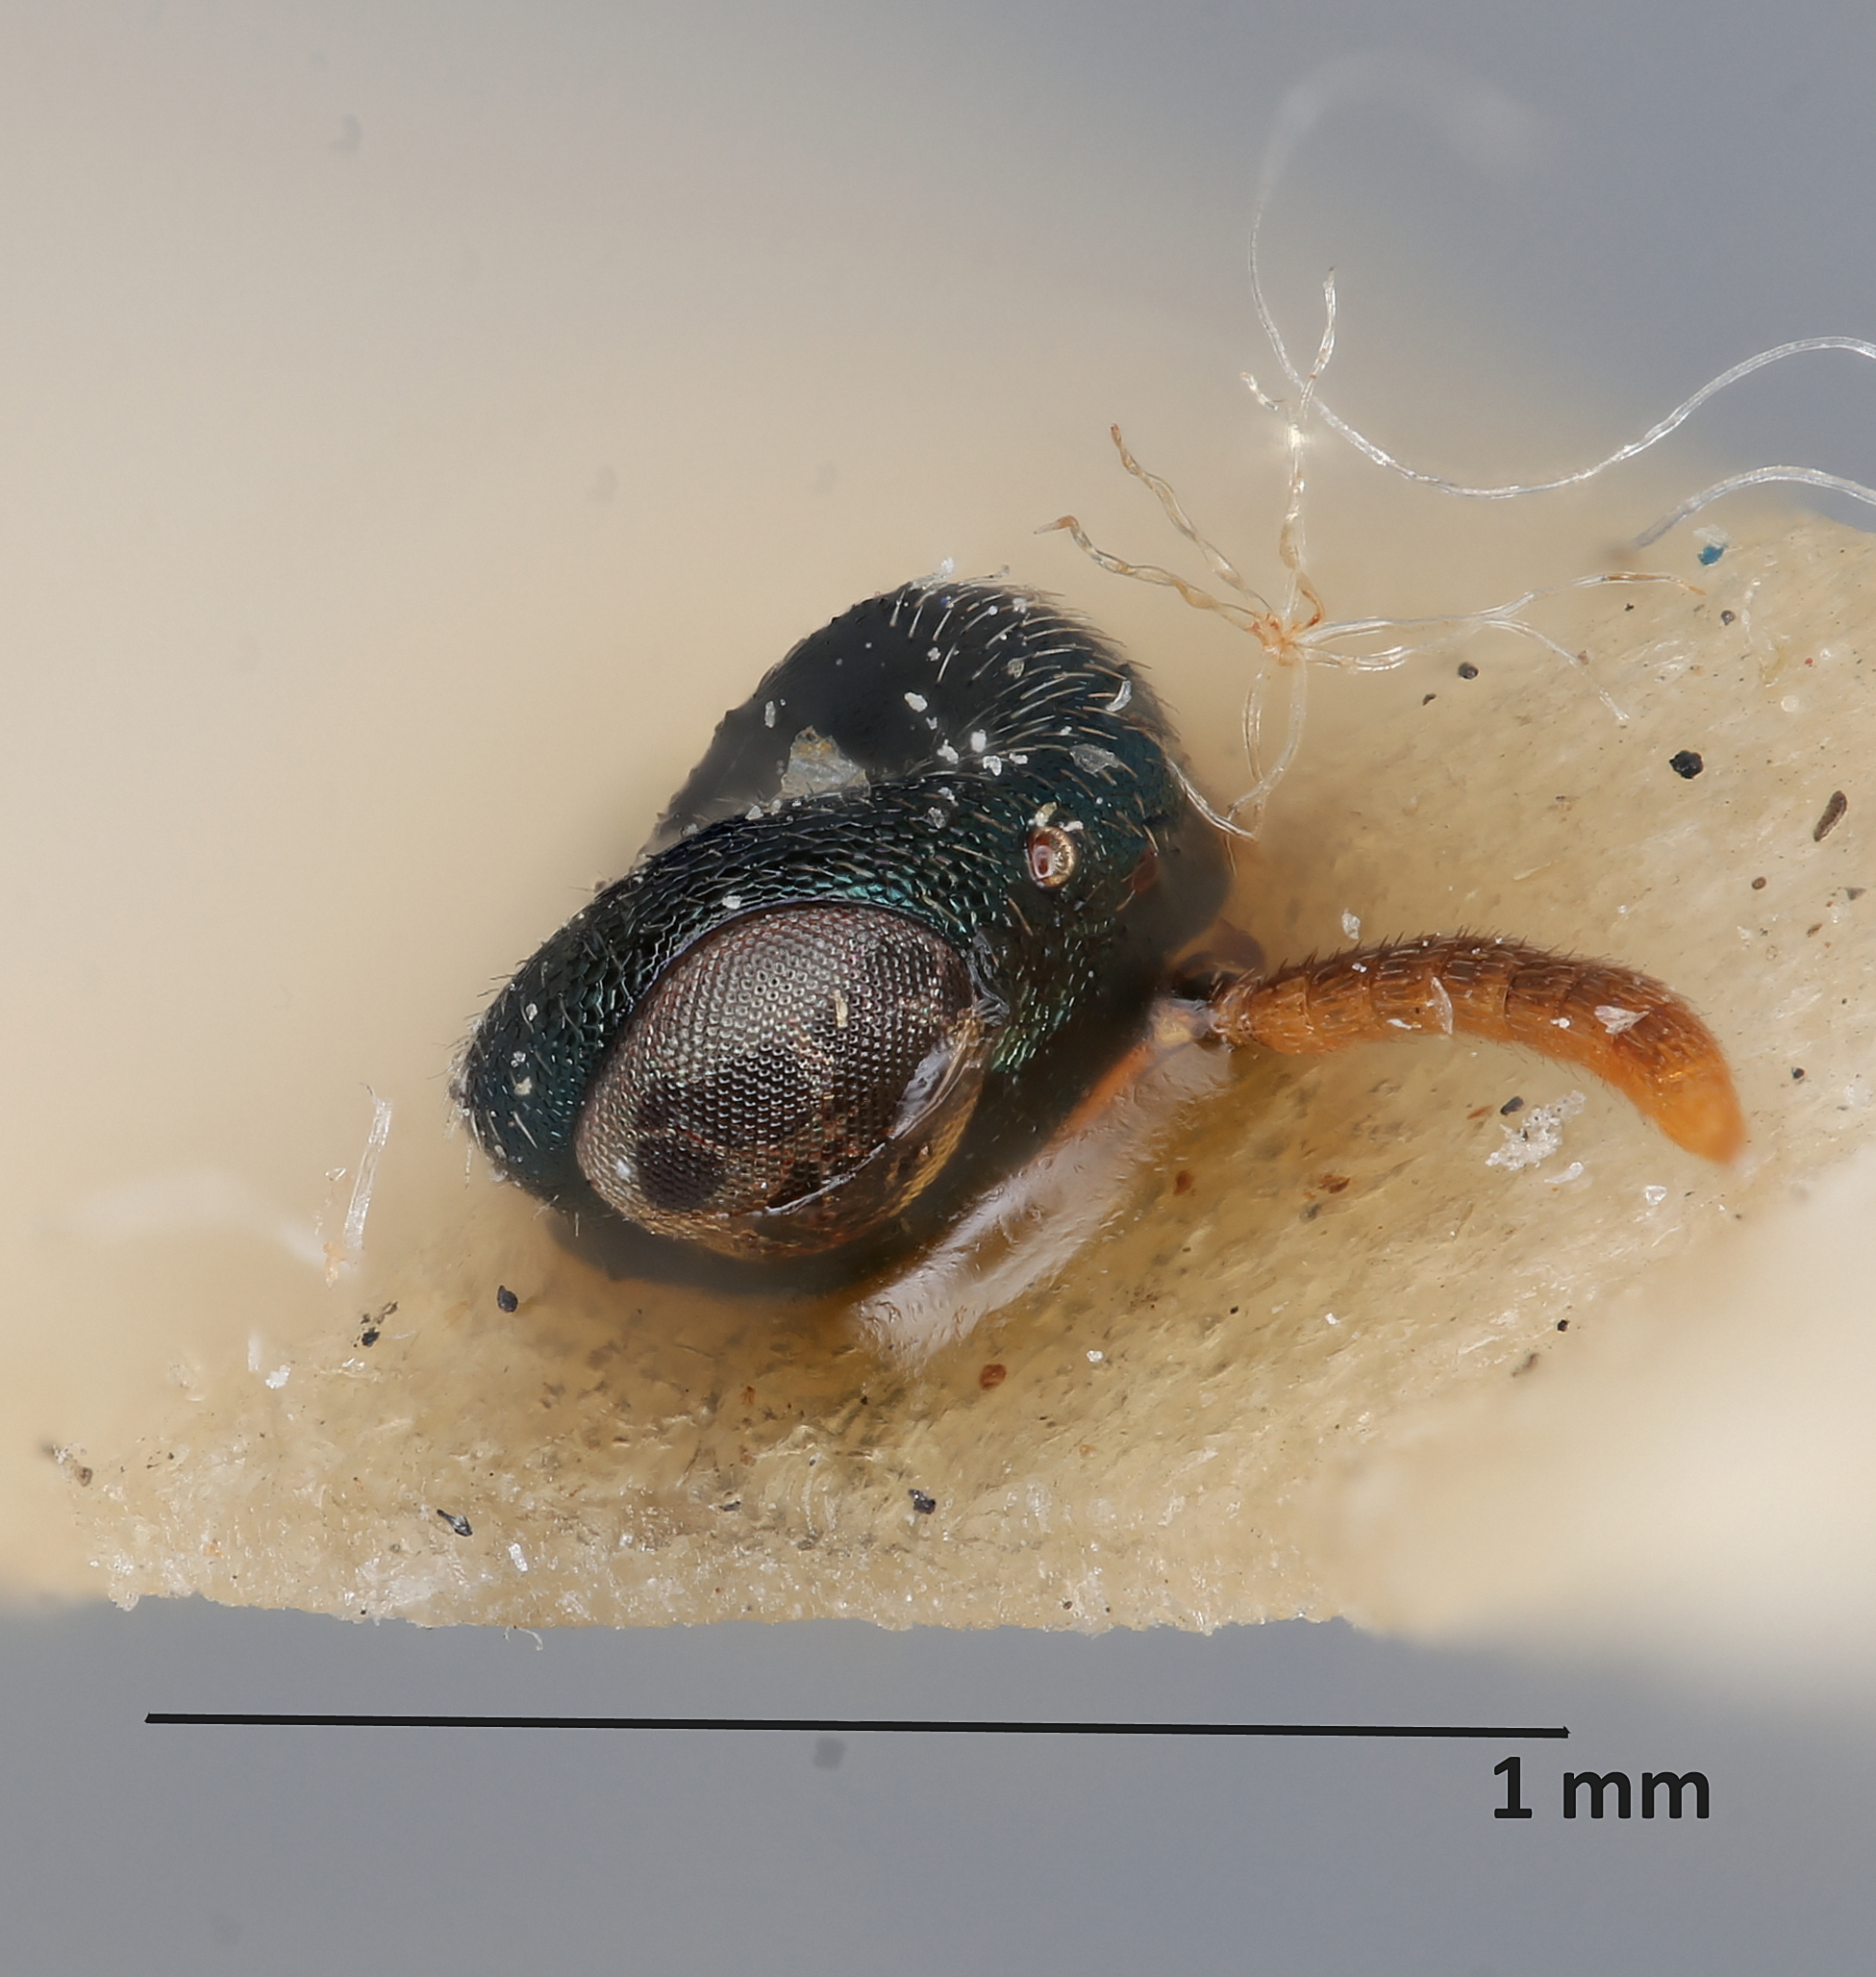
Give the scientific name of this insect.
Merisus harmolitae
